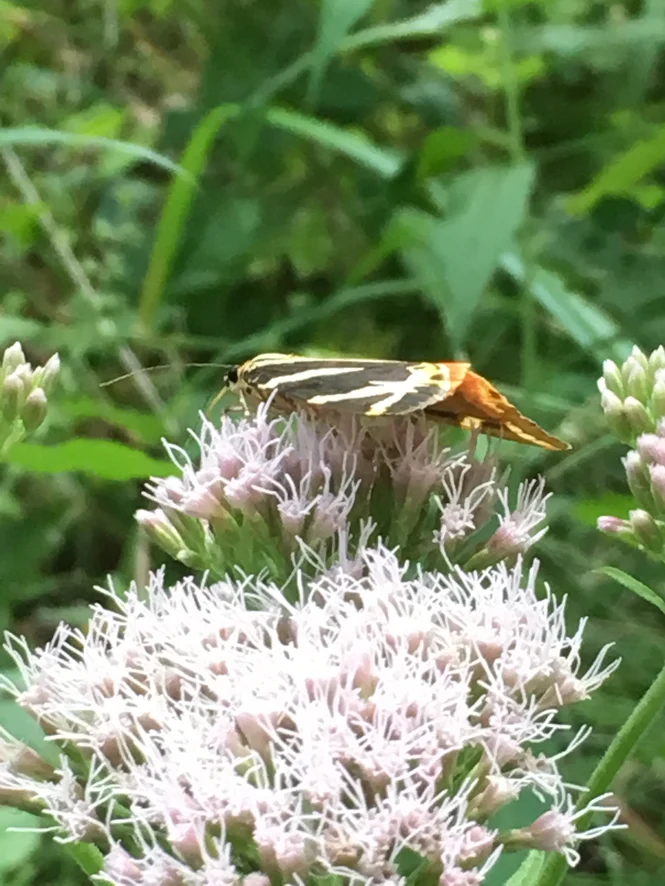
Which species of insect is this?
Euplagia quadripunctaria
